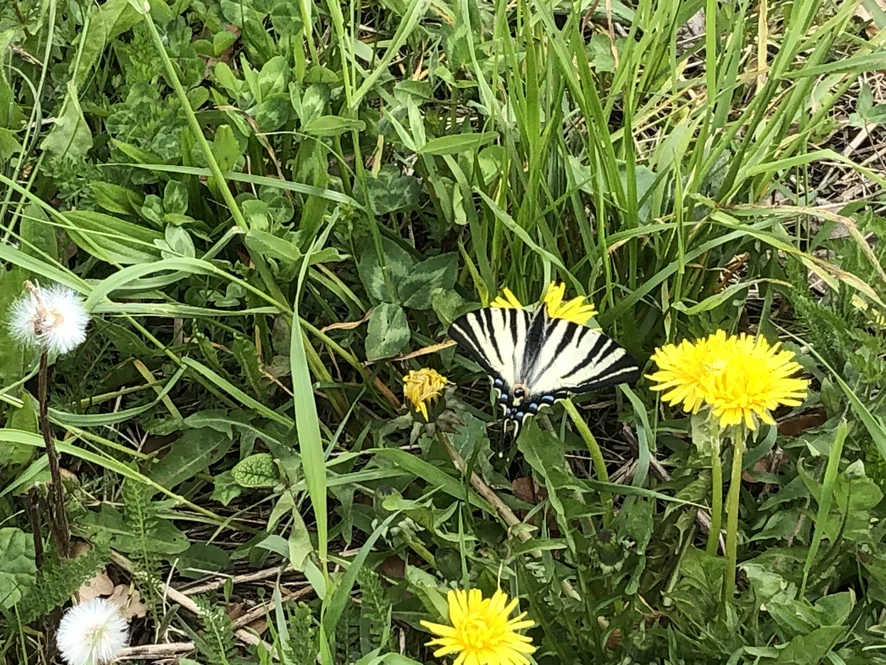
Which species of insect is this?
Iphiclides podalirius
